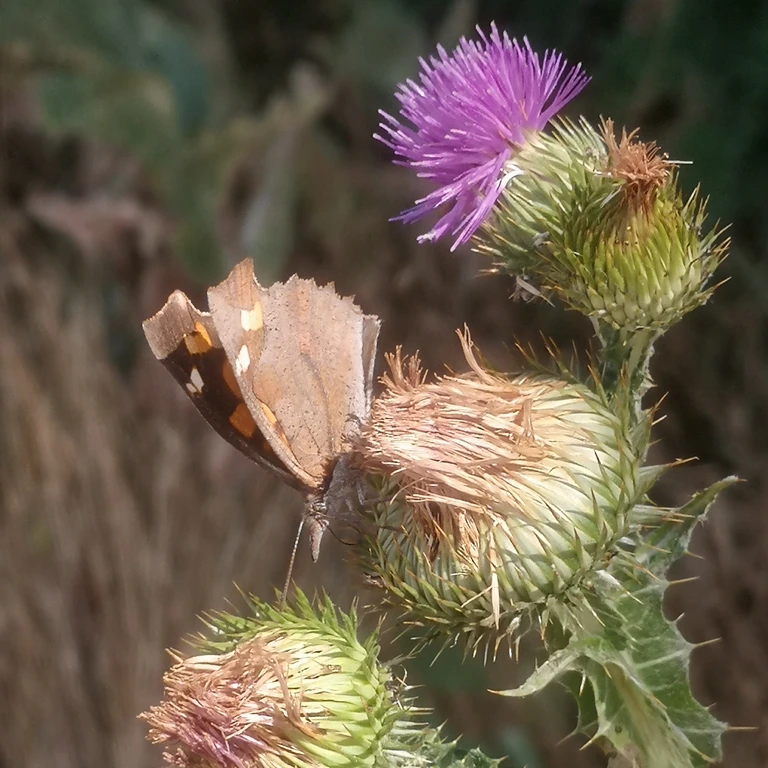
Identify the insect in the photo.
Libythea celtis
